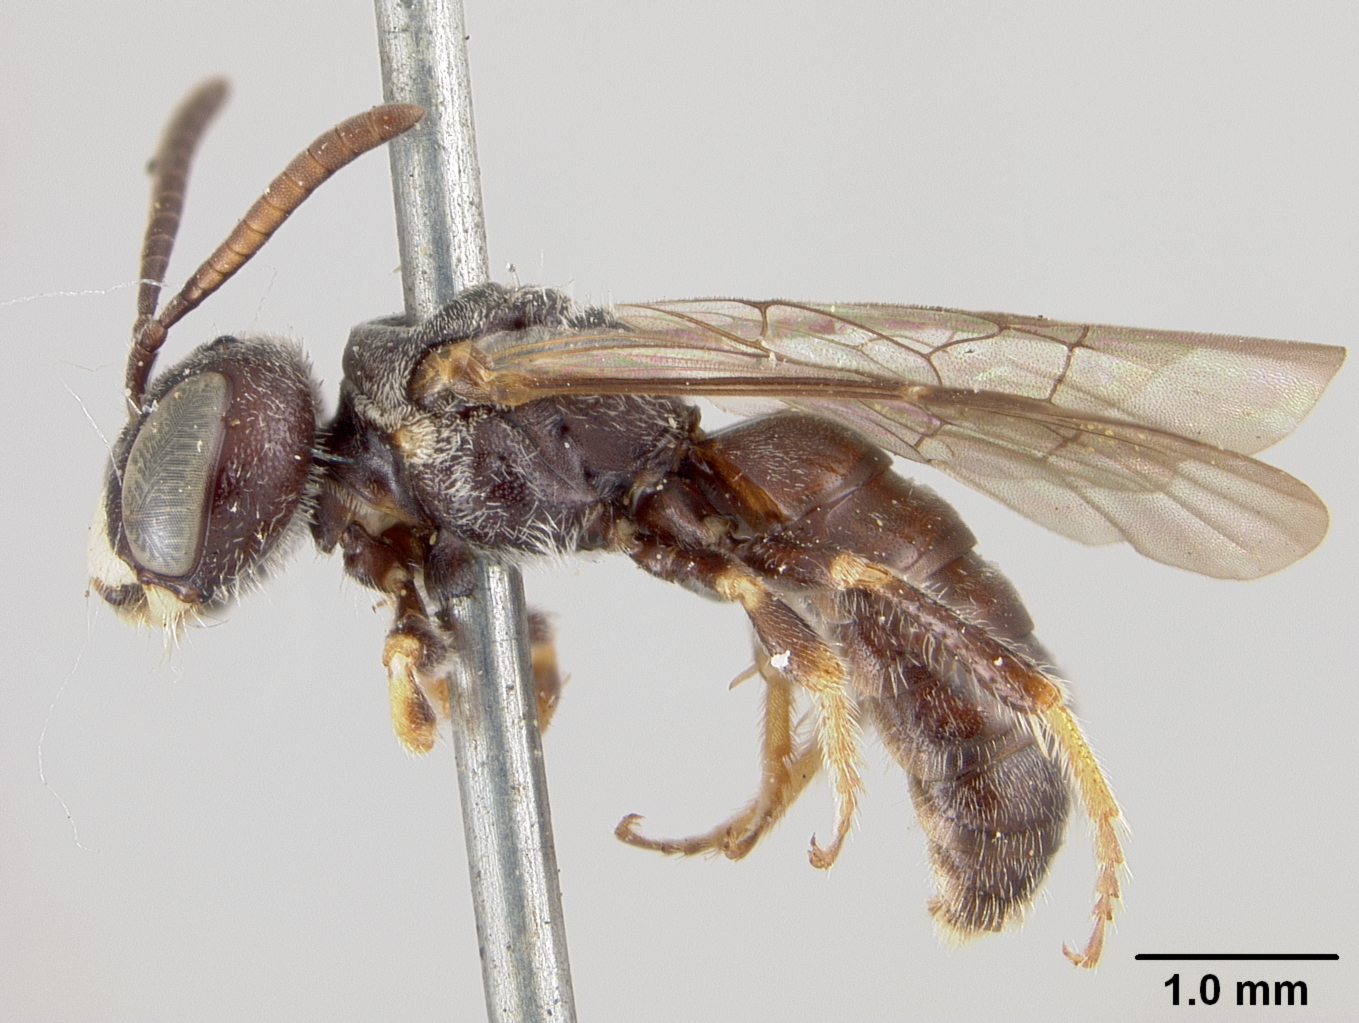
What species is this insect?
Calliopsis townsendi
